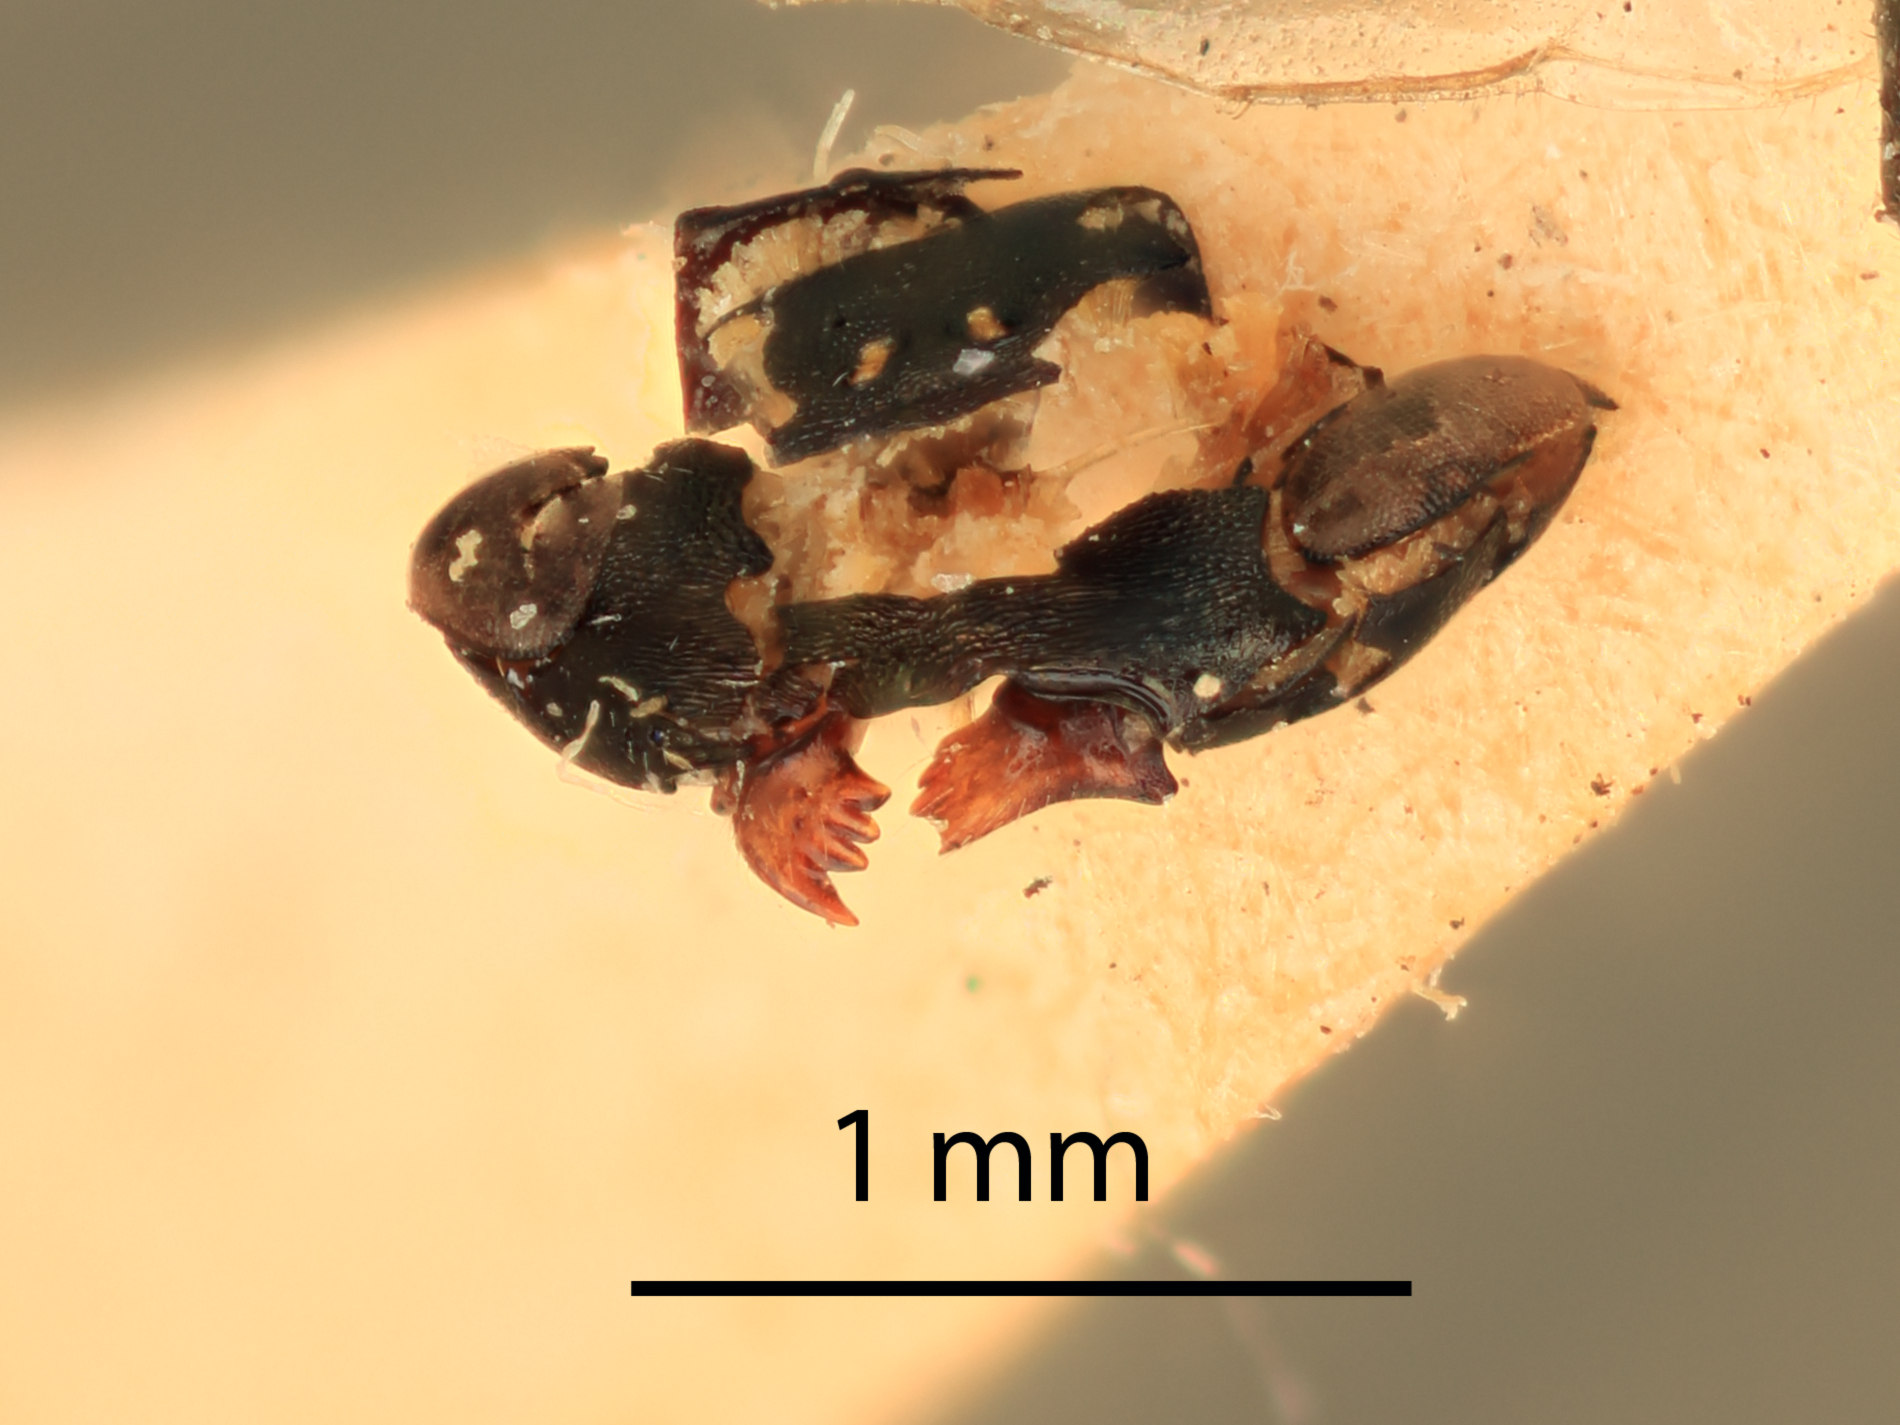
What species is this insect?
Coelopisthia confusa
